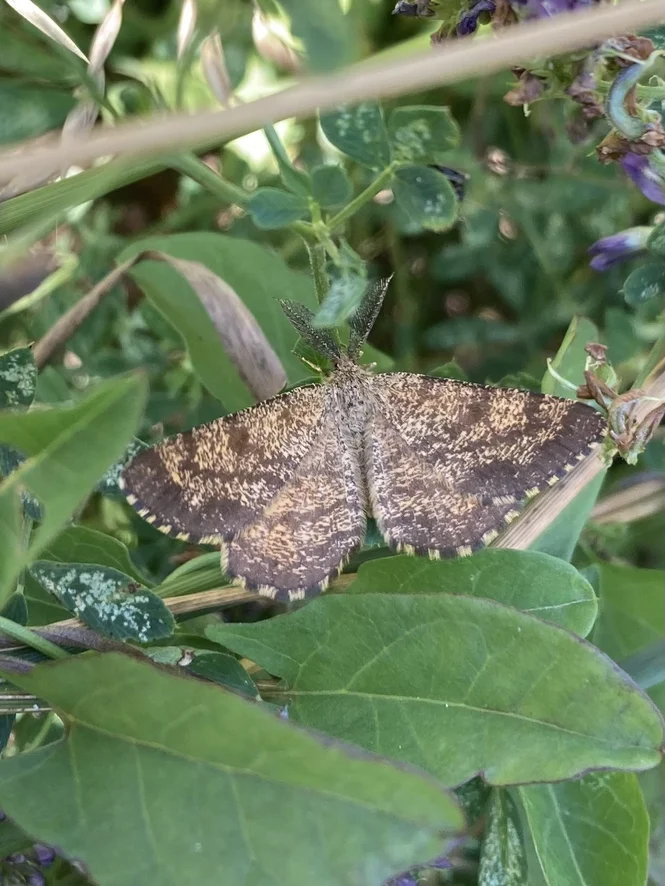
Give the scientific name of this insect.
Ematurga atomaria
